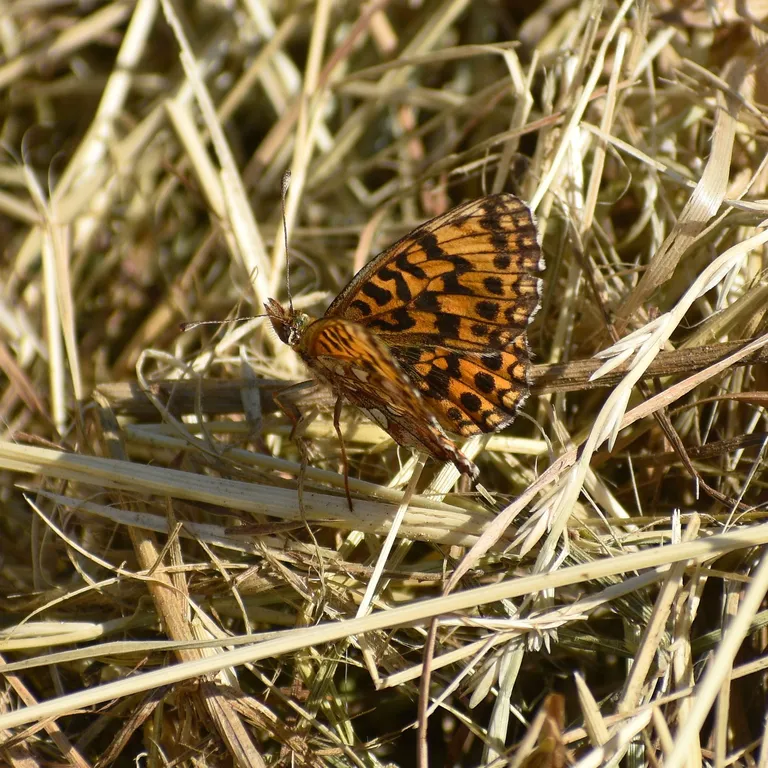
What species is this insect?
Boloria dia
